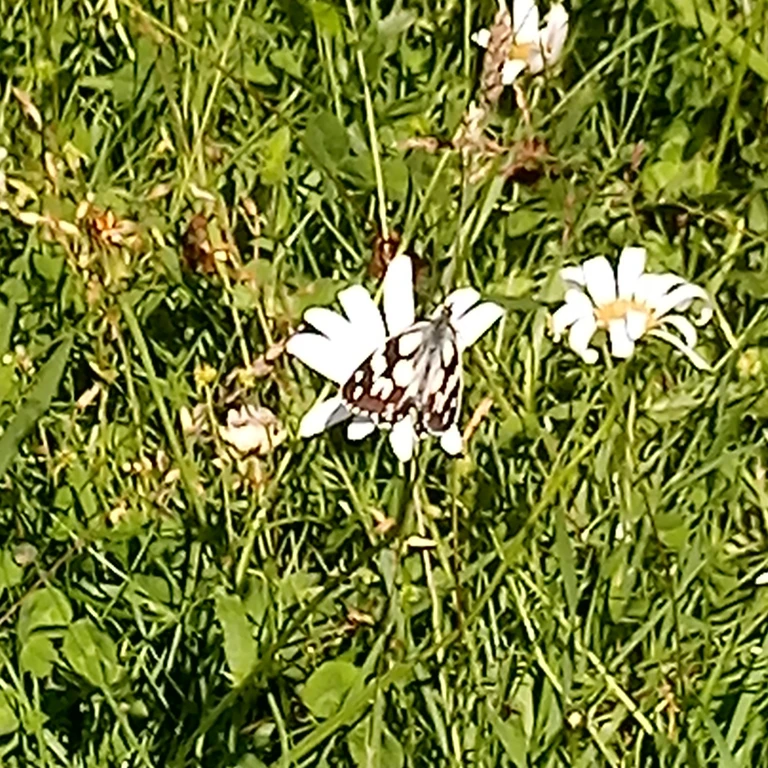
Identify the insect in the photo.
Melanargia galathea
